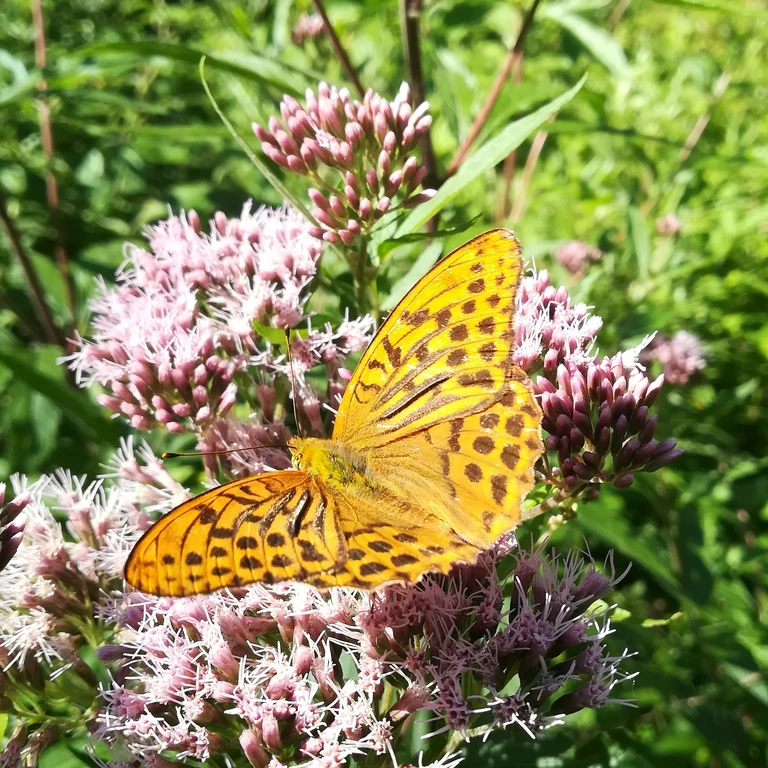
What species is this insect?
Argynnis paphia
